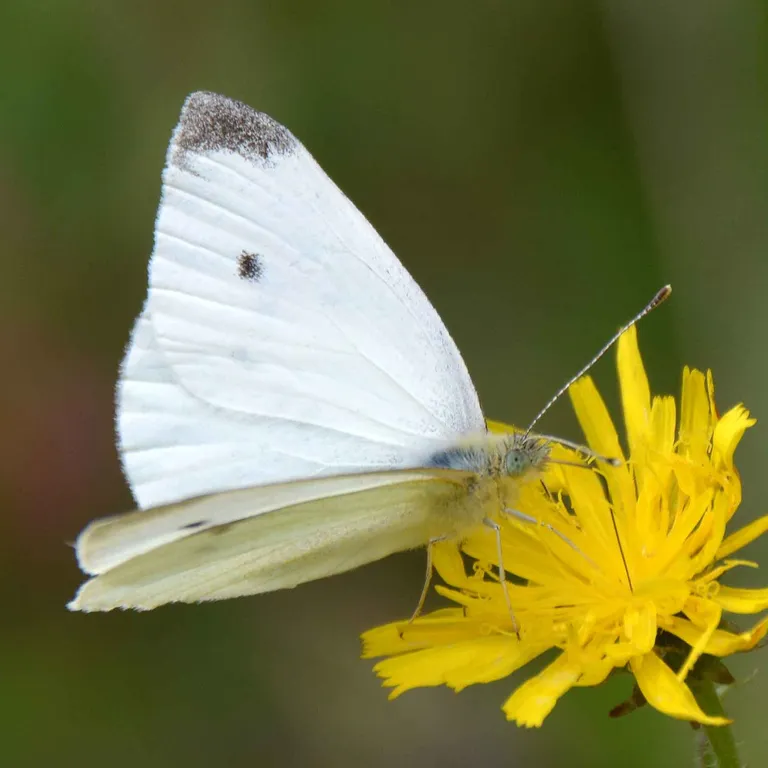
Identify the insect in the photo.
Pieris rapae
